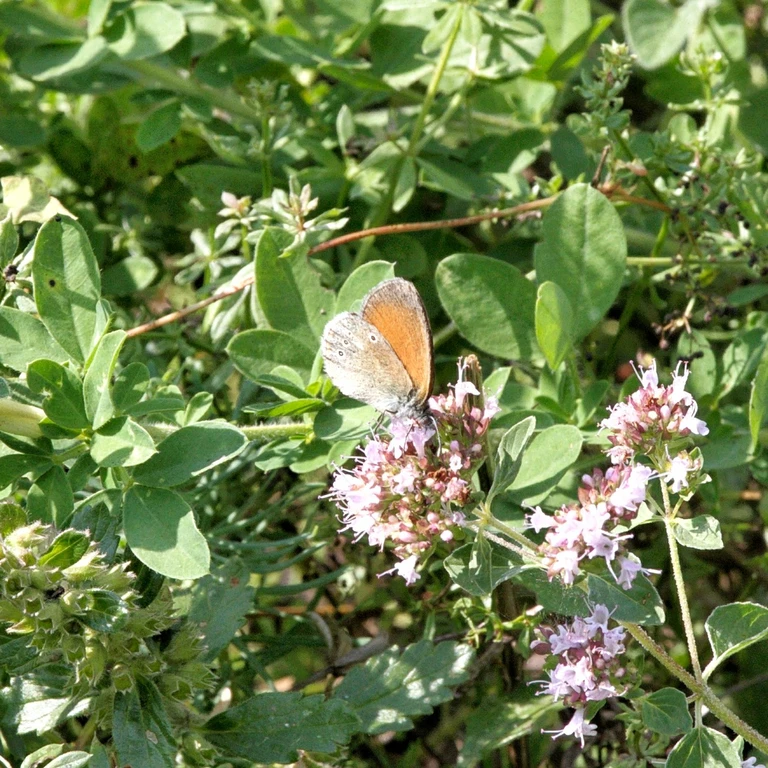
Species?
Coenonympha glycerion (also Coenonympha iphis)
